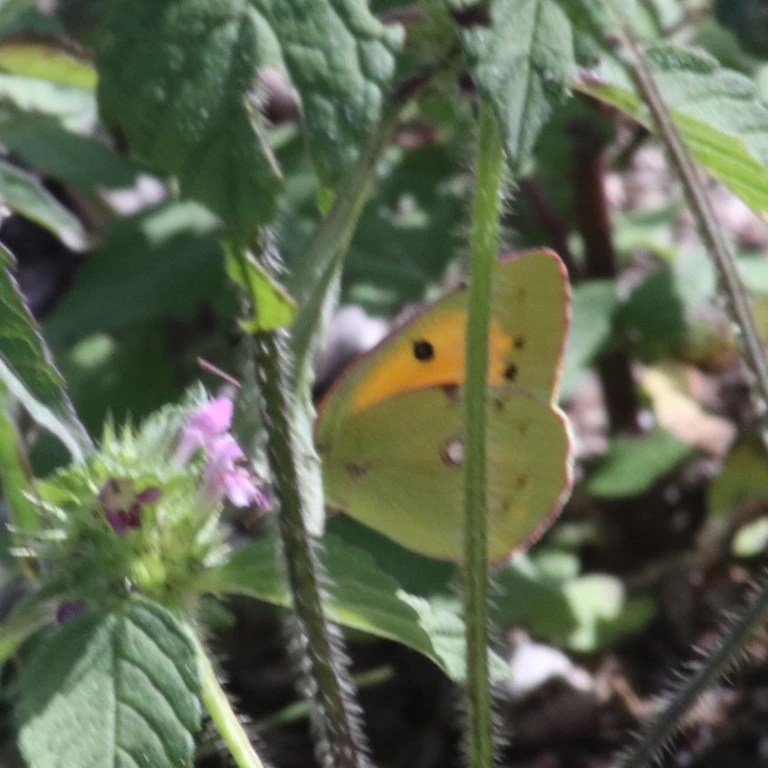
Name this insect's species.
Colias croceus
